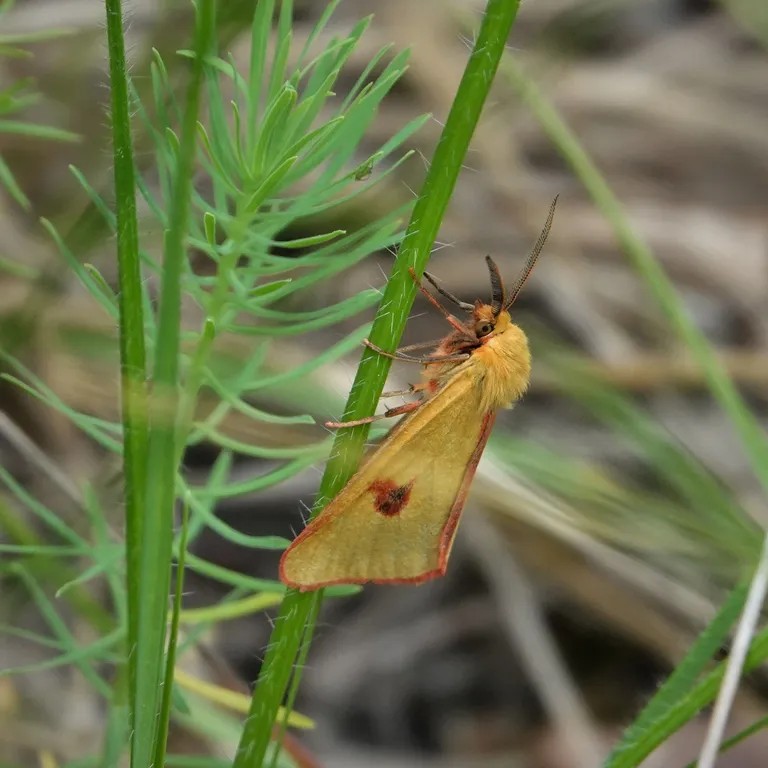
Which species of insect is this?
Diacrisia sannio
